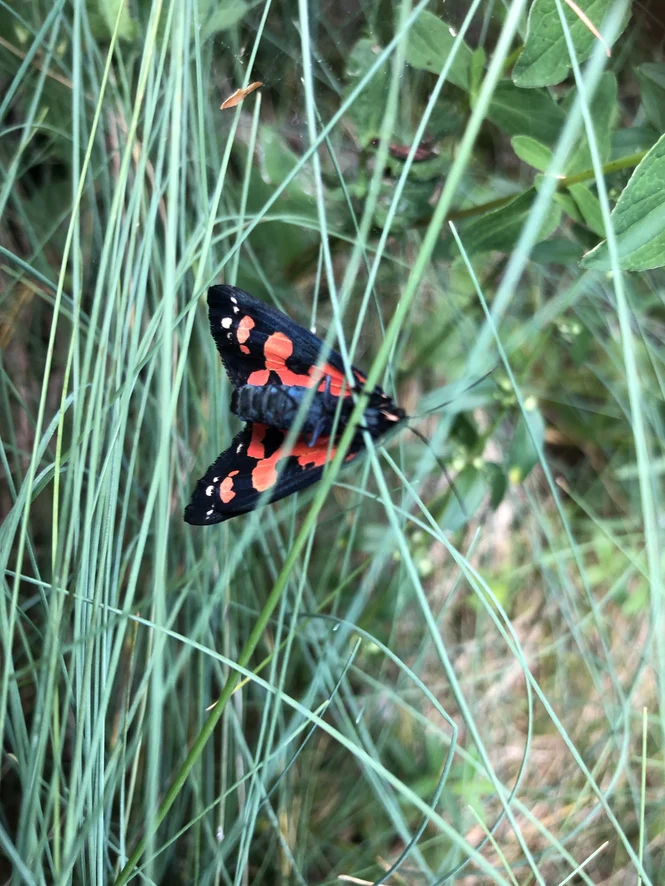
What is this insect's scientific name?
Callimorpha dominula
